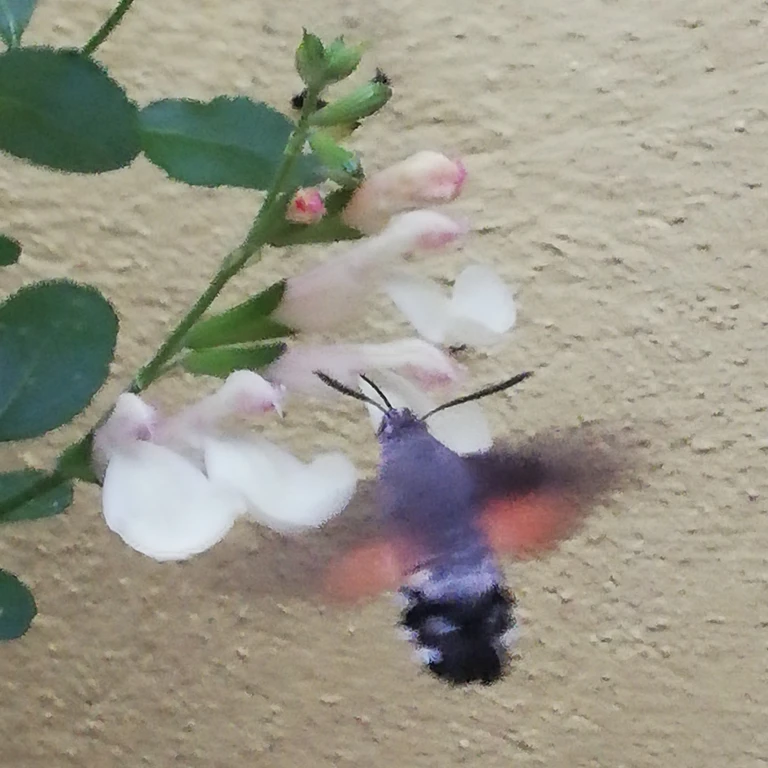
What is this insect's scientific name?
Macroglossum stellatarum
